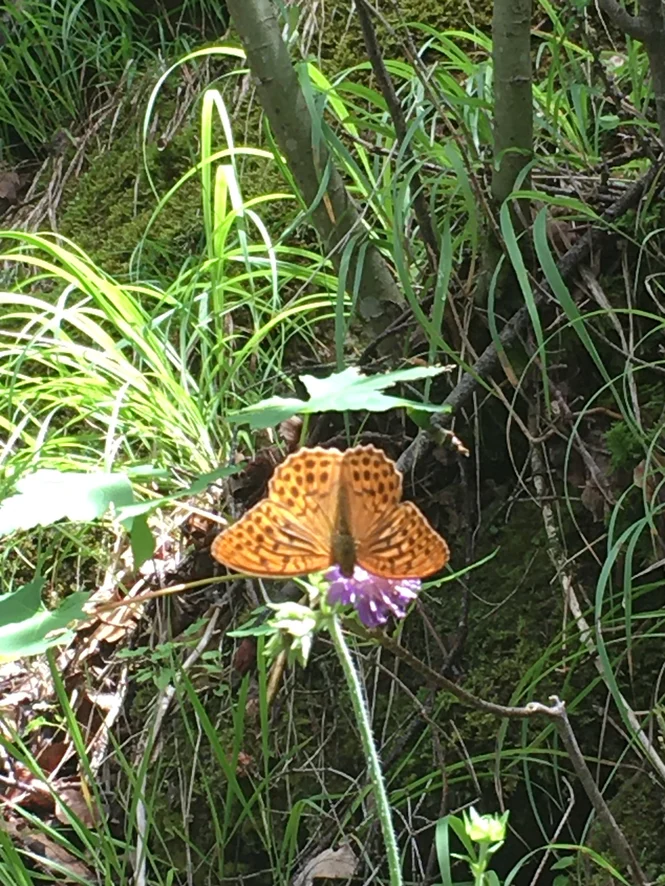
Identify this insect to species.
Argynnis paphia
